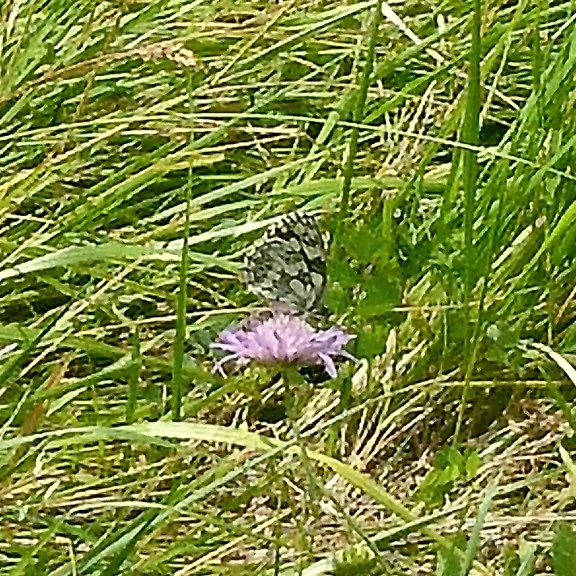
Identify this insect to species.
Melanargia galathea
